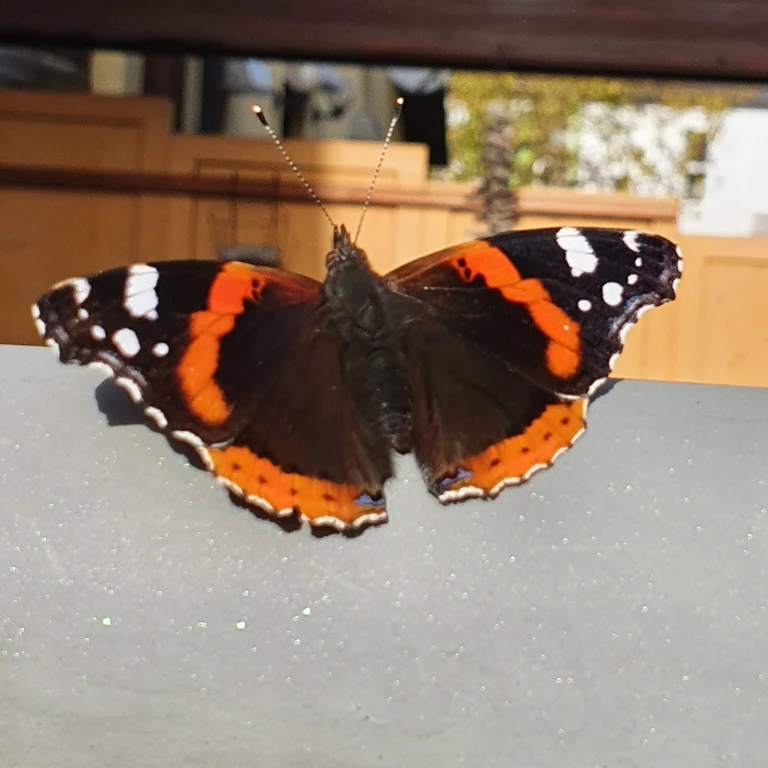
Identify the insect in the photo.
Vanessa atalanta
